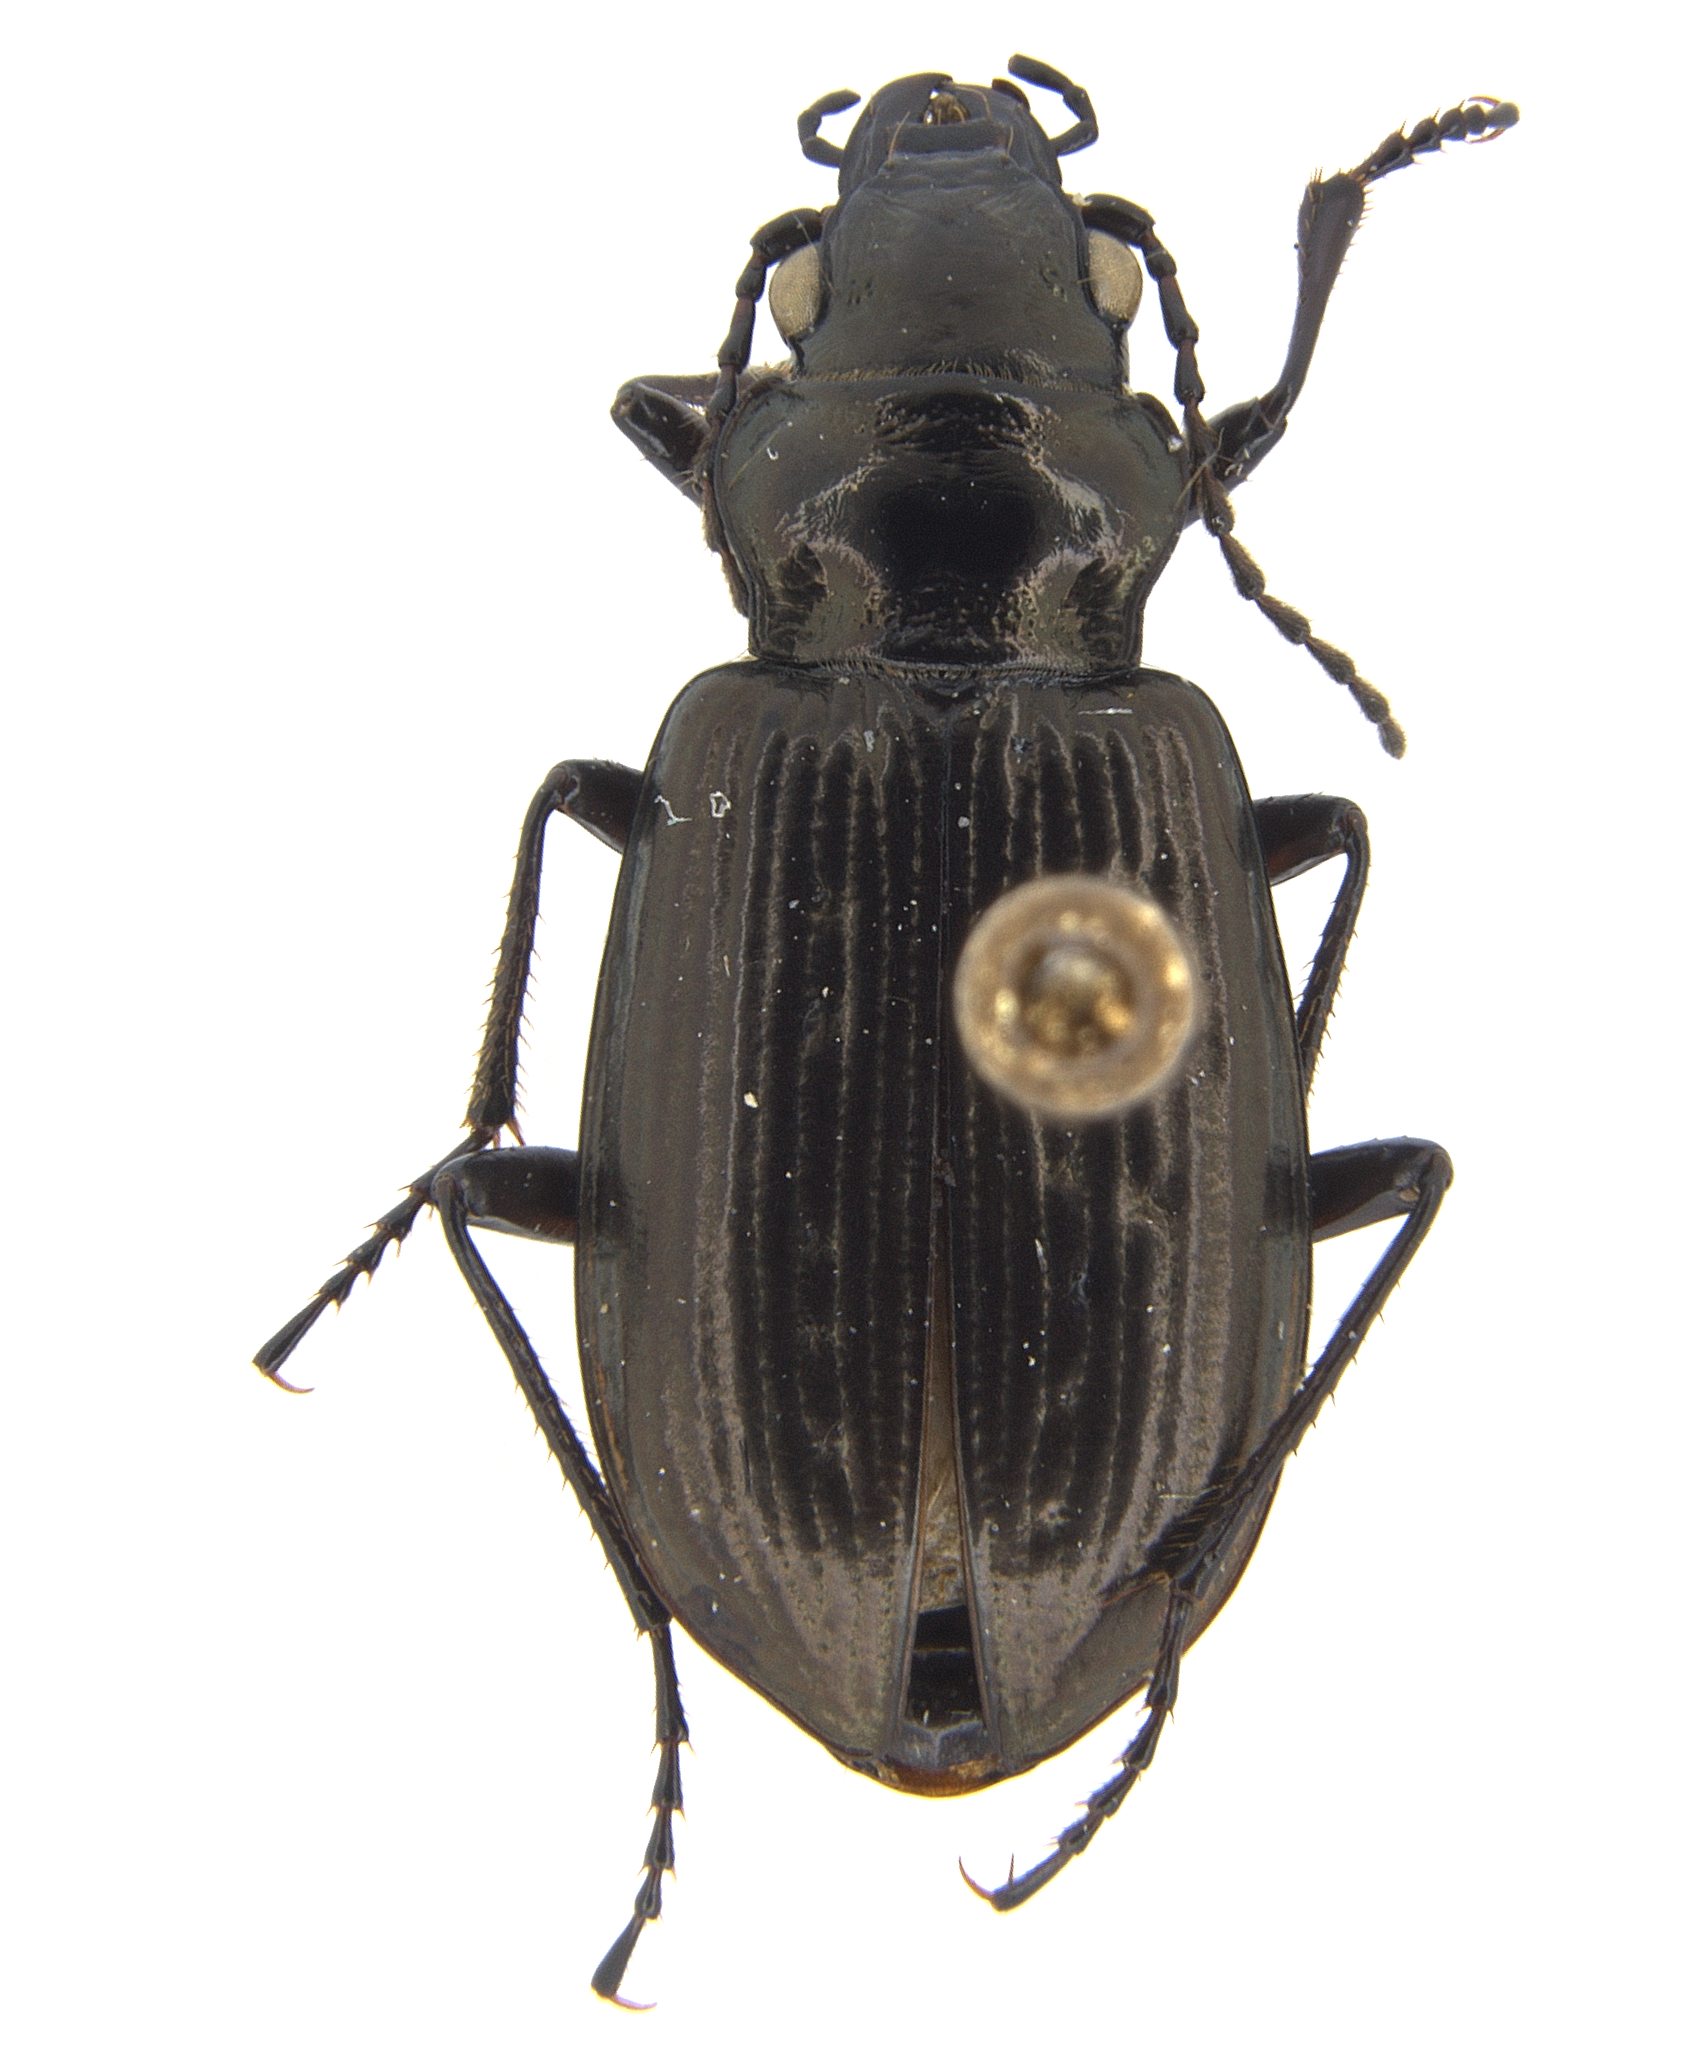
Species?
Pelophila borealis
